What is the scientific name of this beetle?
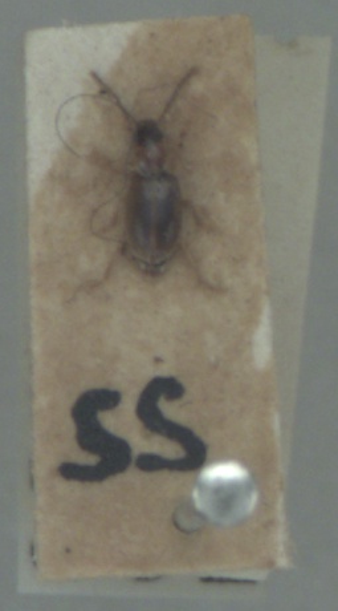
Acupalpus dubius
